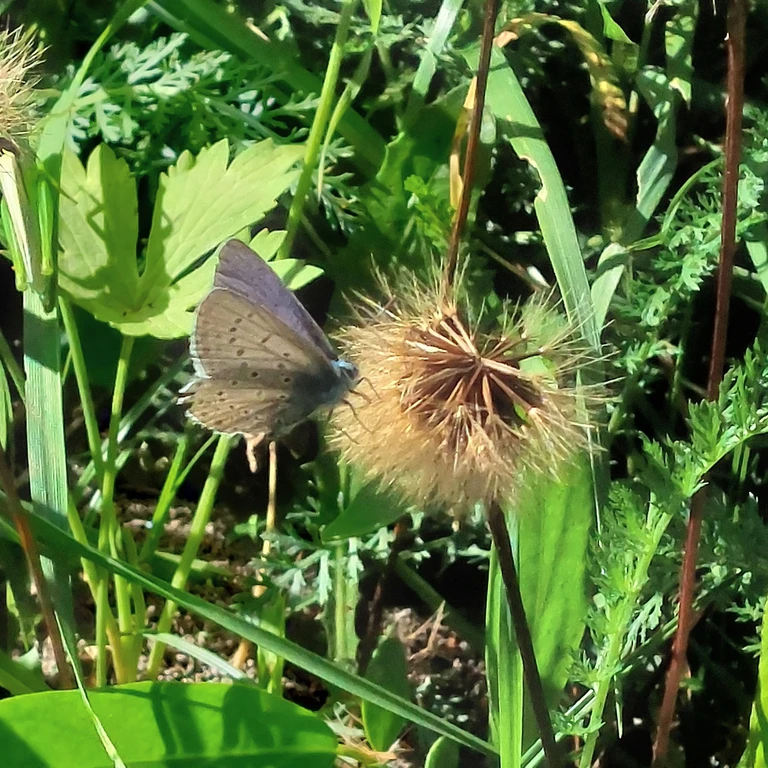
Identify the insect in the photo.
Polyommatus icarus
